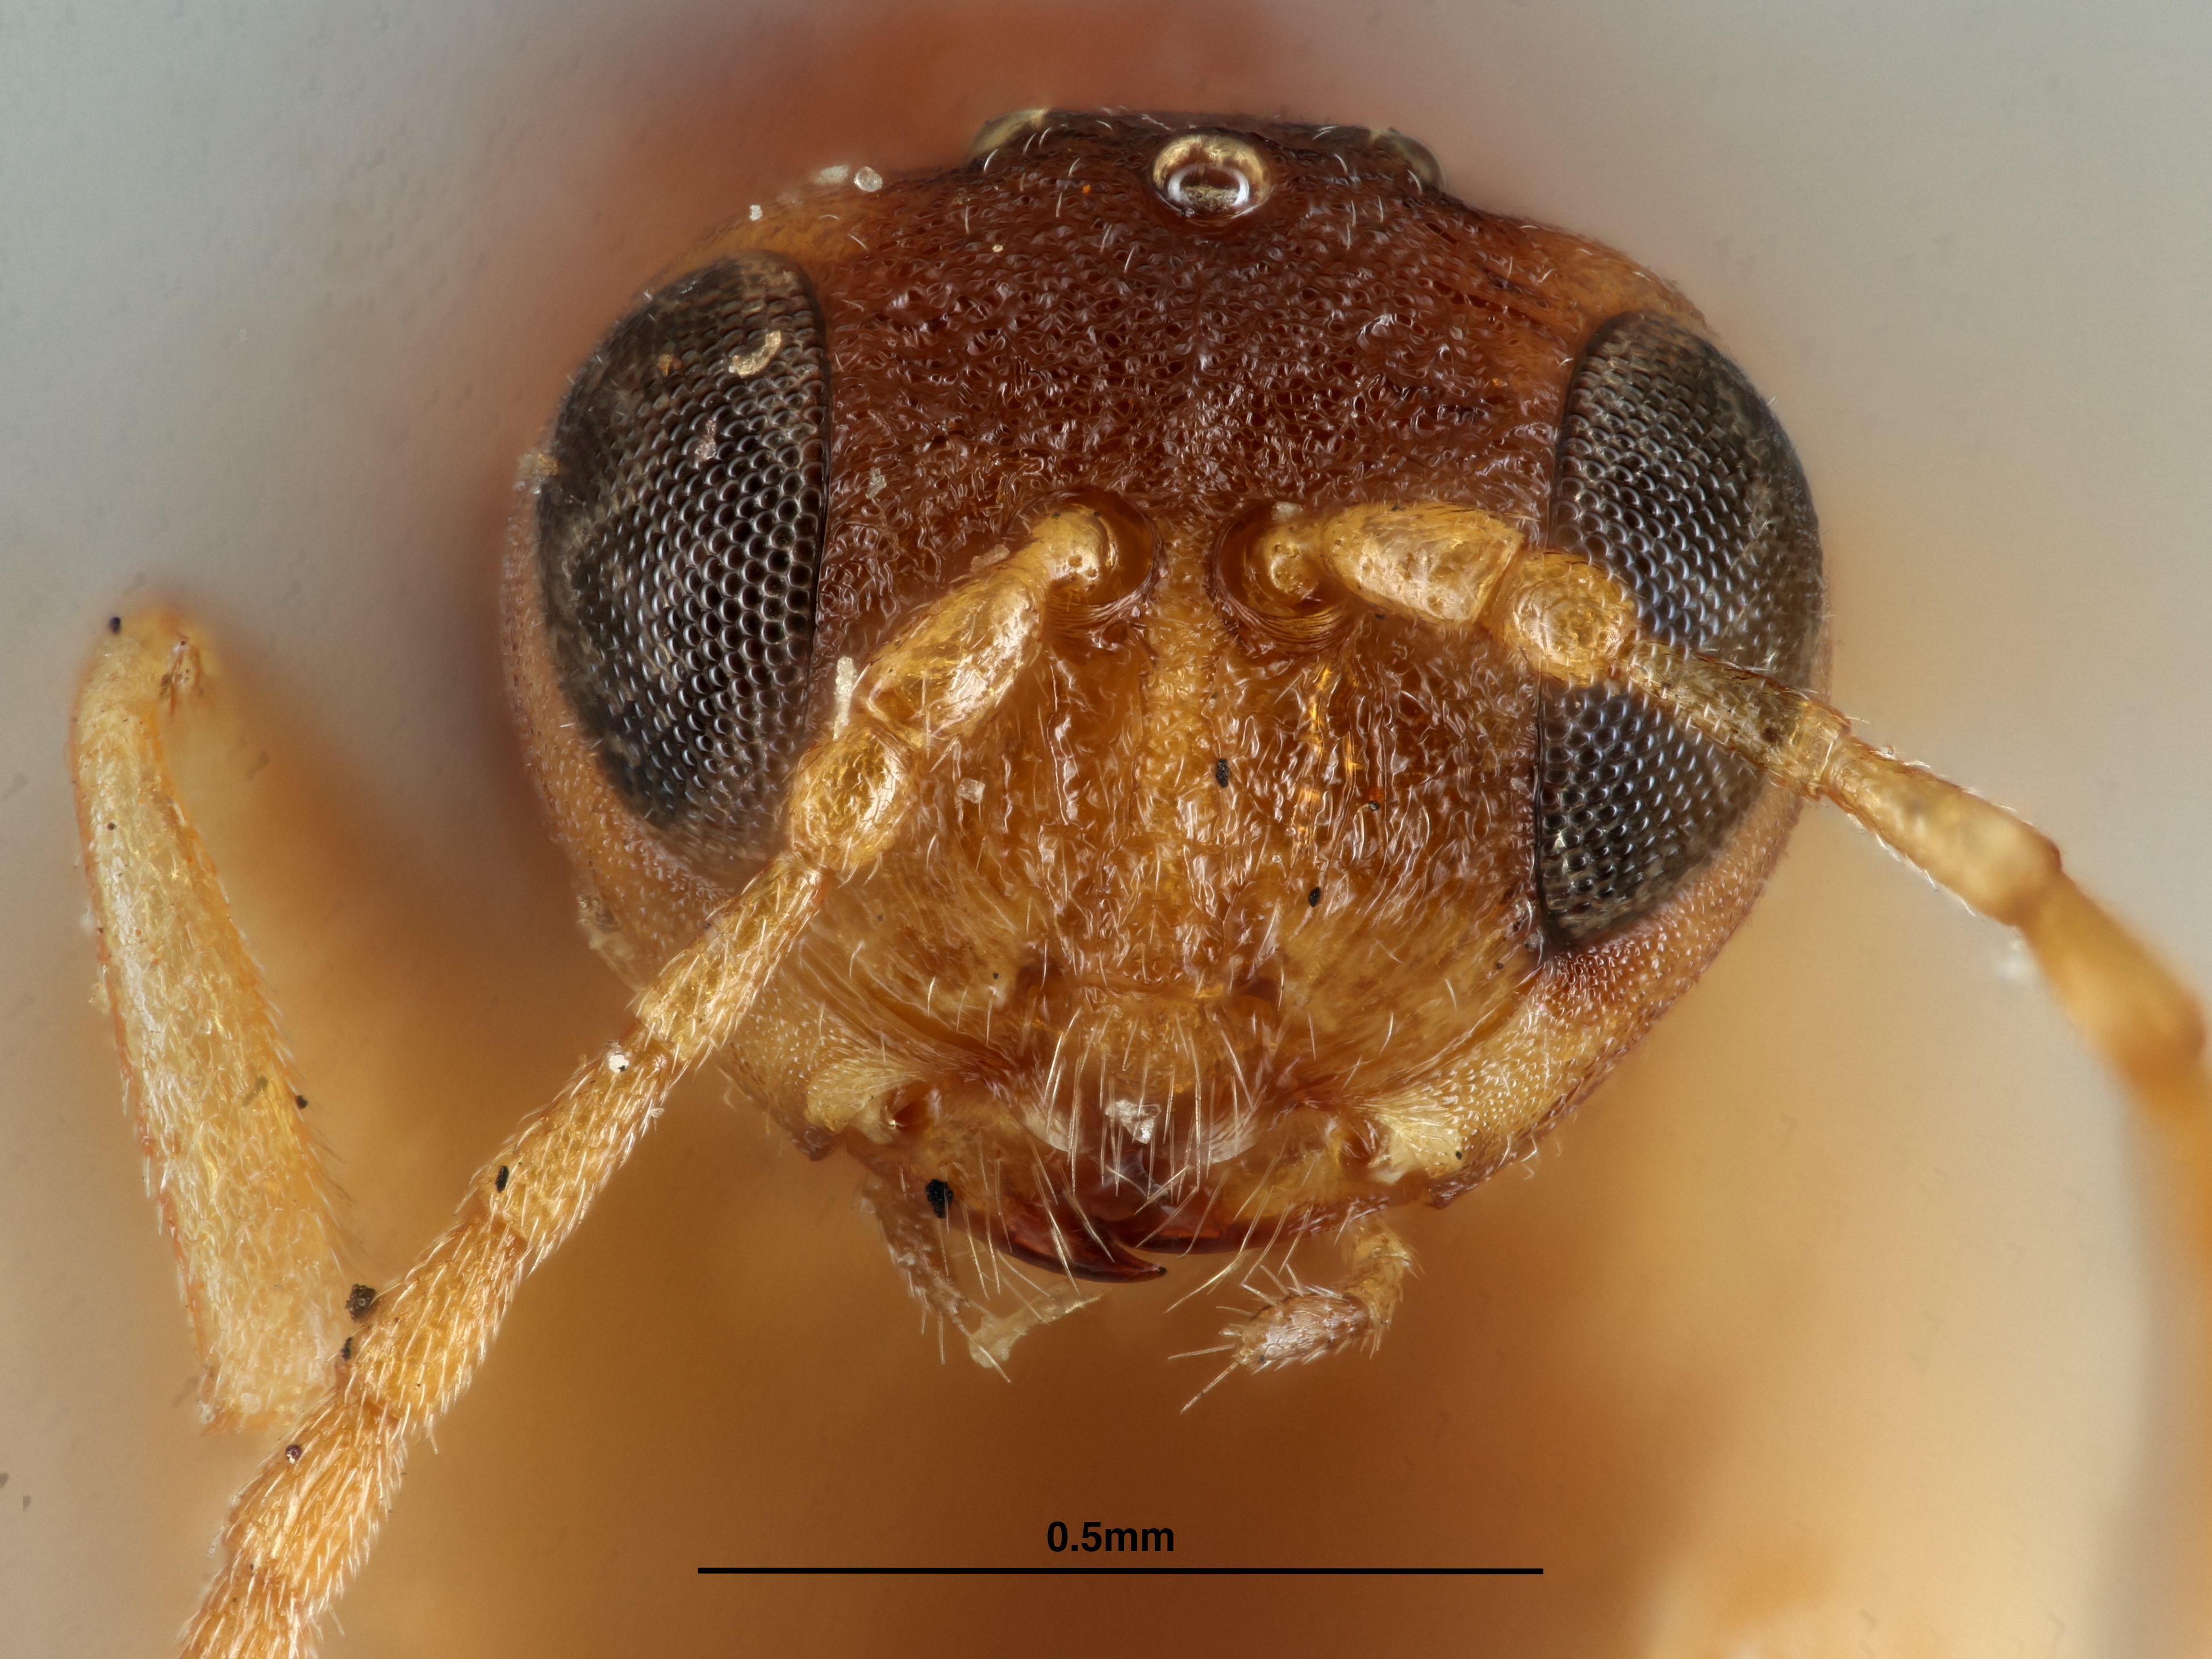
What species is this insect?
Callirhytis lapillula
